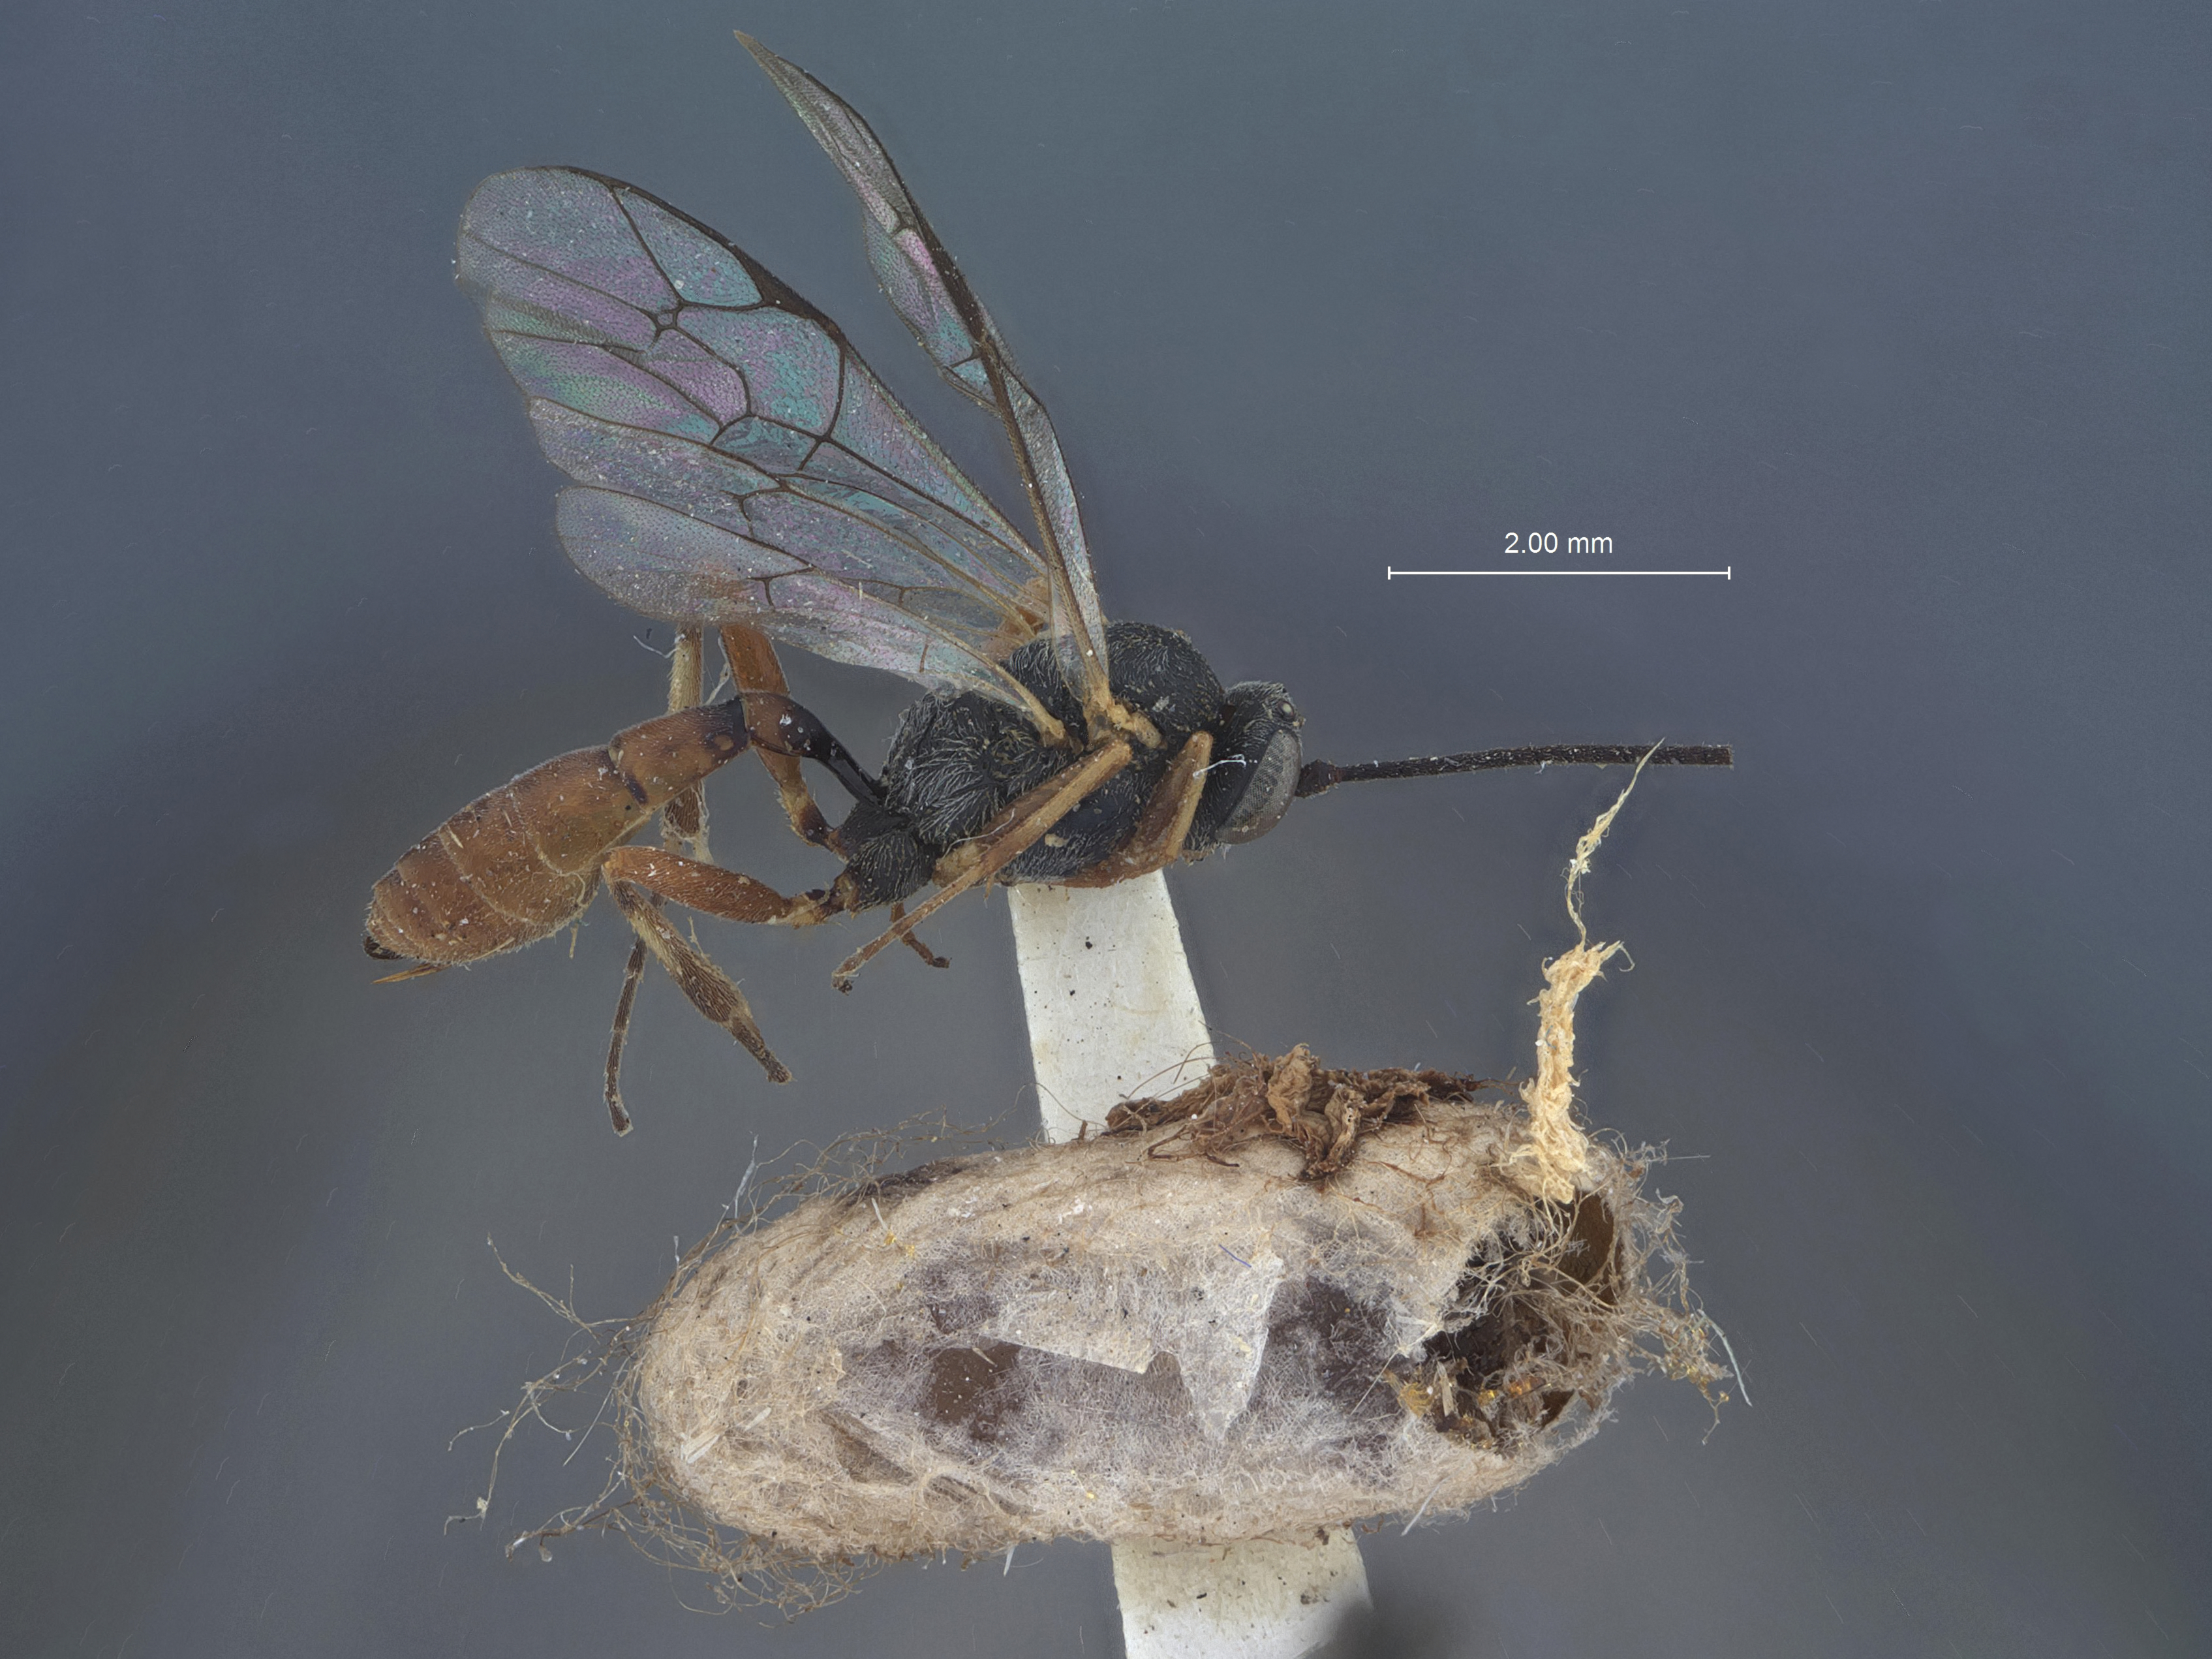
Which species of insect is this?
Hypothereutes exiguae
